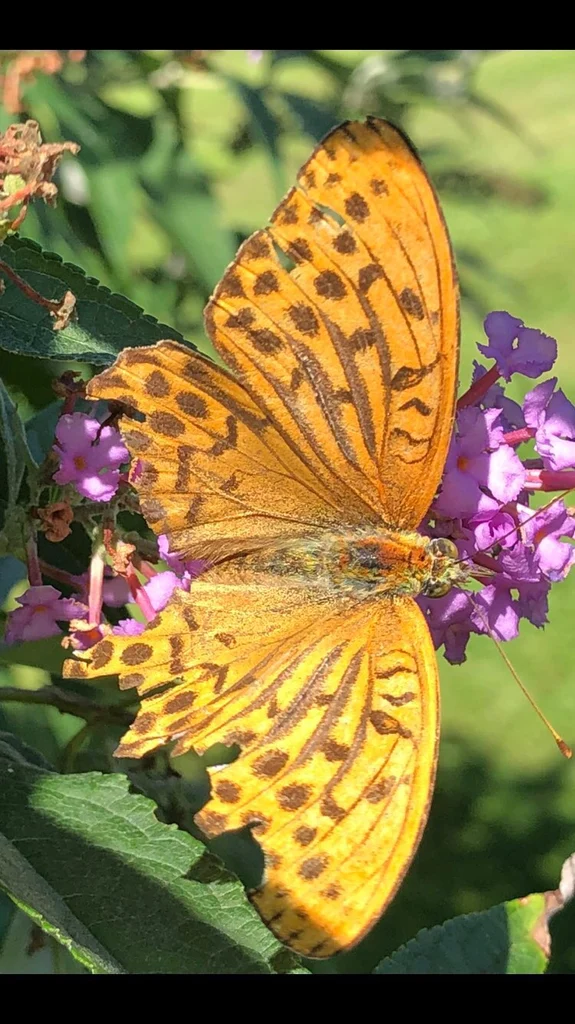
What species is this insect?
Argynnis paphia
